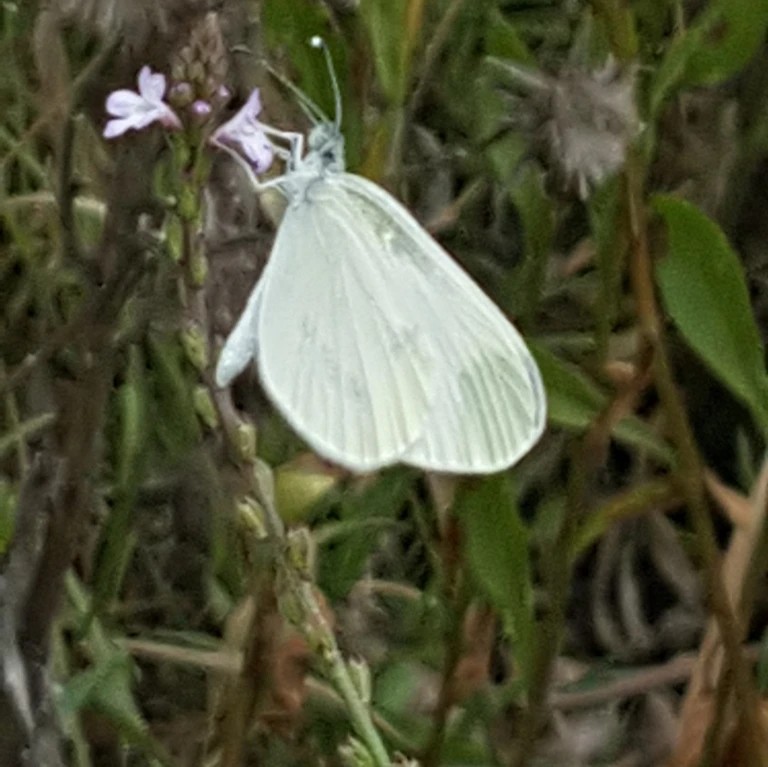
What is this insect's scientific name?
Leptidea sinapis/juvernica
